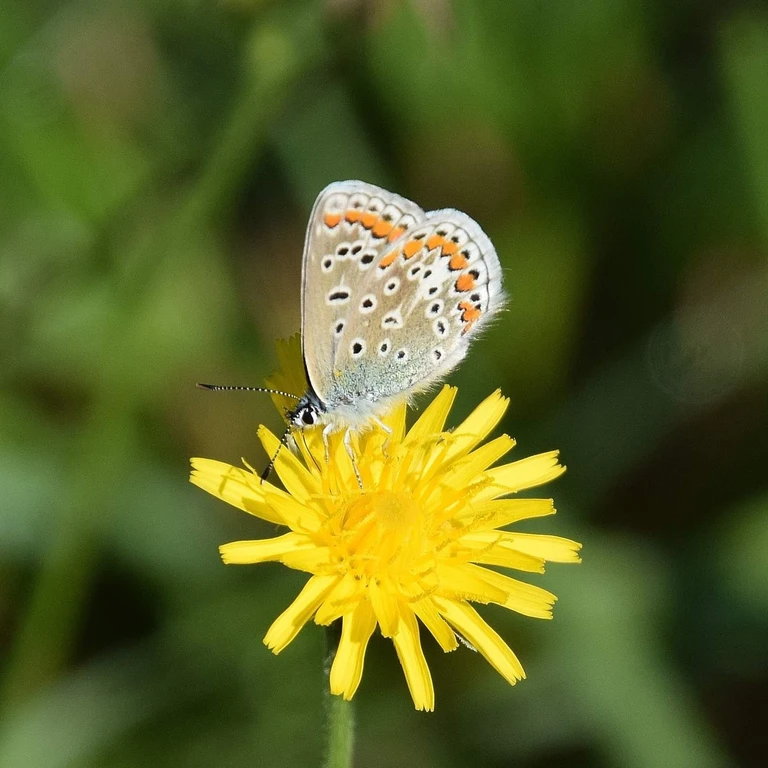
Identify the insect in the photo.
Polyommatus icarus
